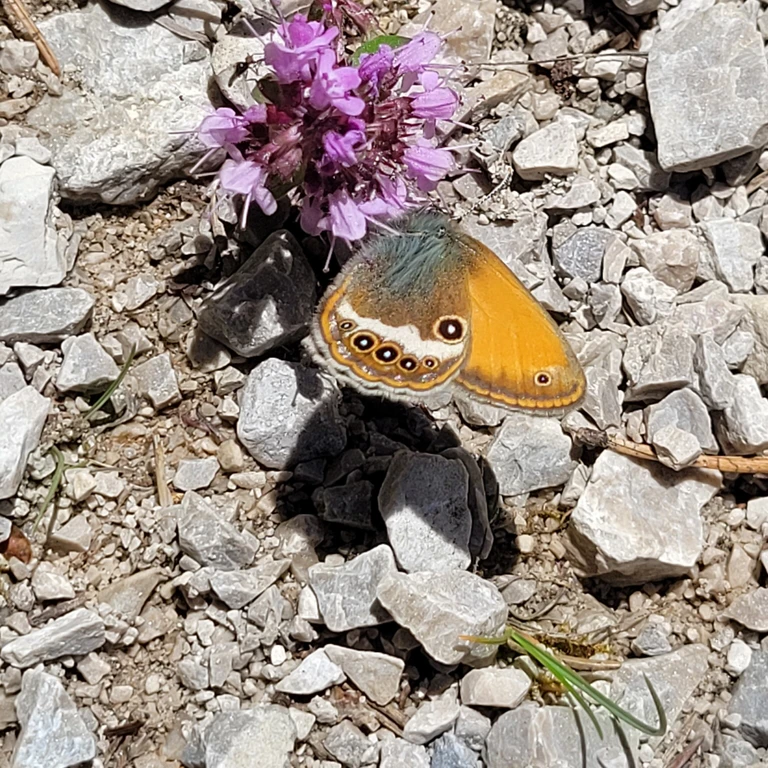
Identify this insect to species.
Coenonympha arcania
